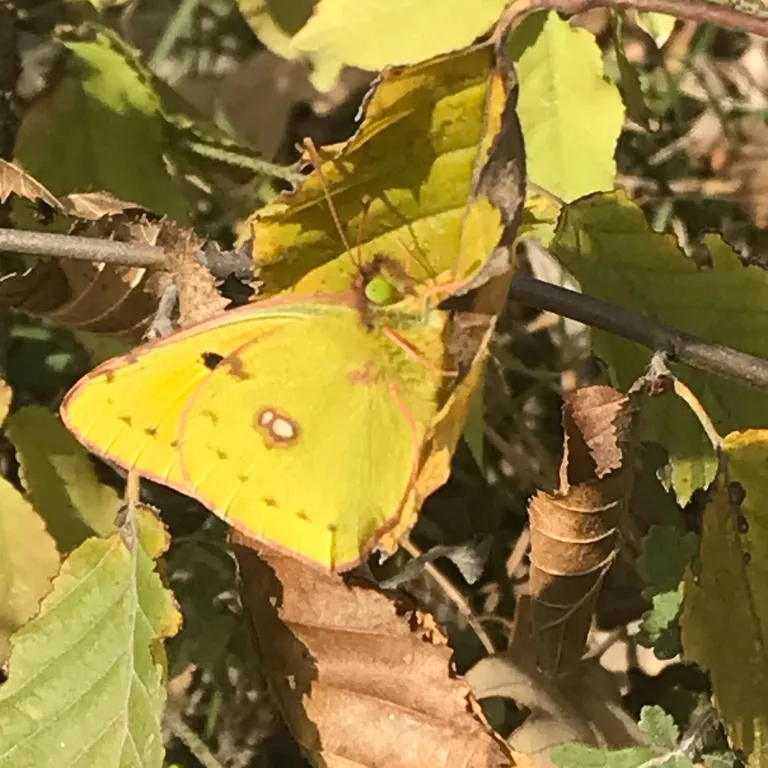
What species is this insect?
Colias croceus
